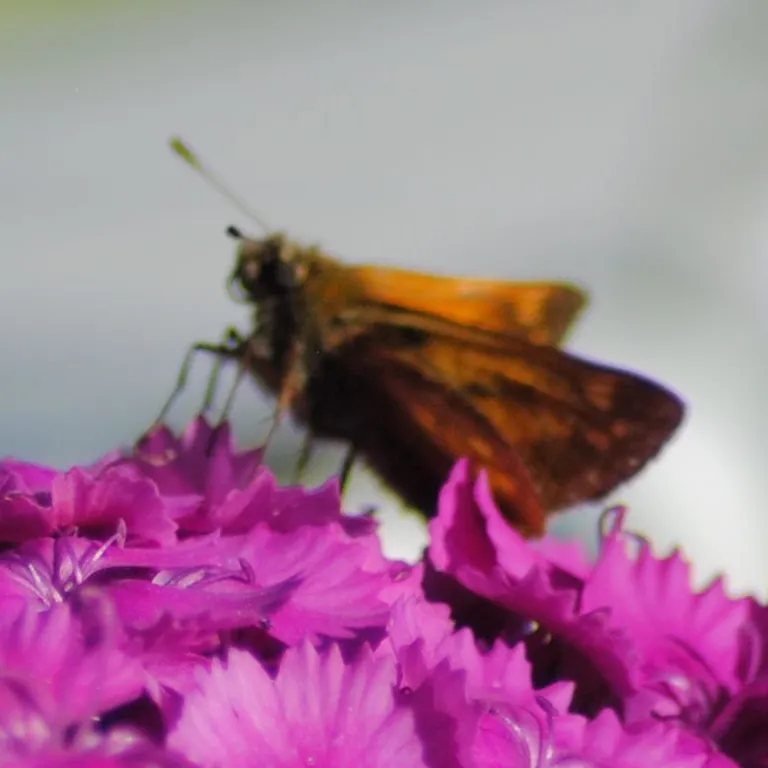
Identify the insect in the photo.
Ochlodes sylvanus (also Ochlodes venata)
